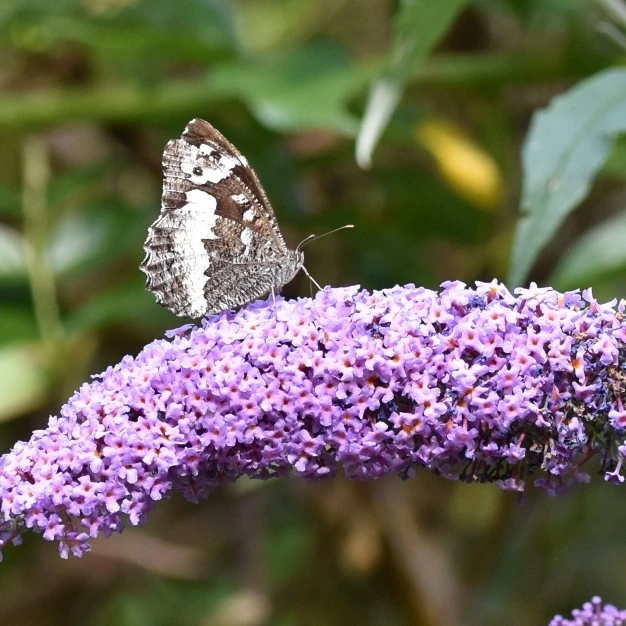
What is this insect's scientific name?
Brintesia circe
